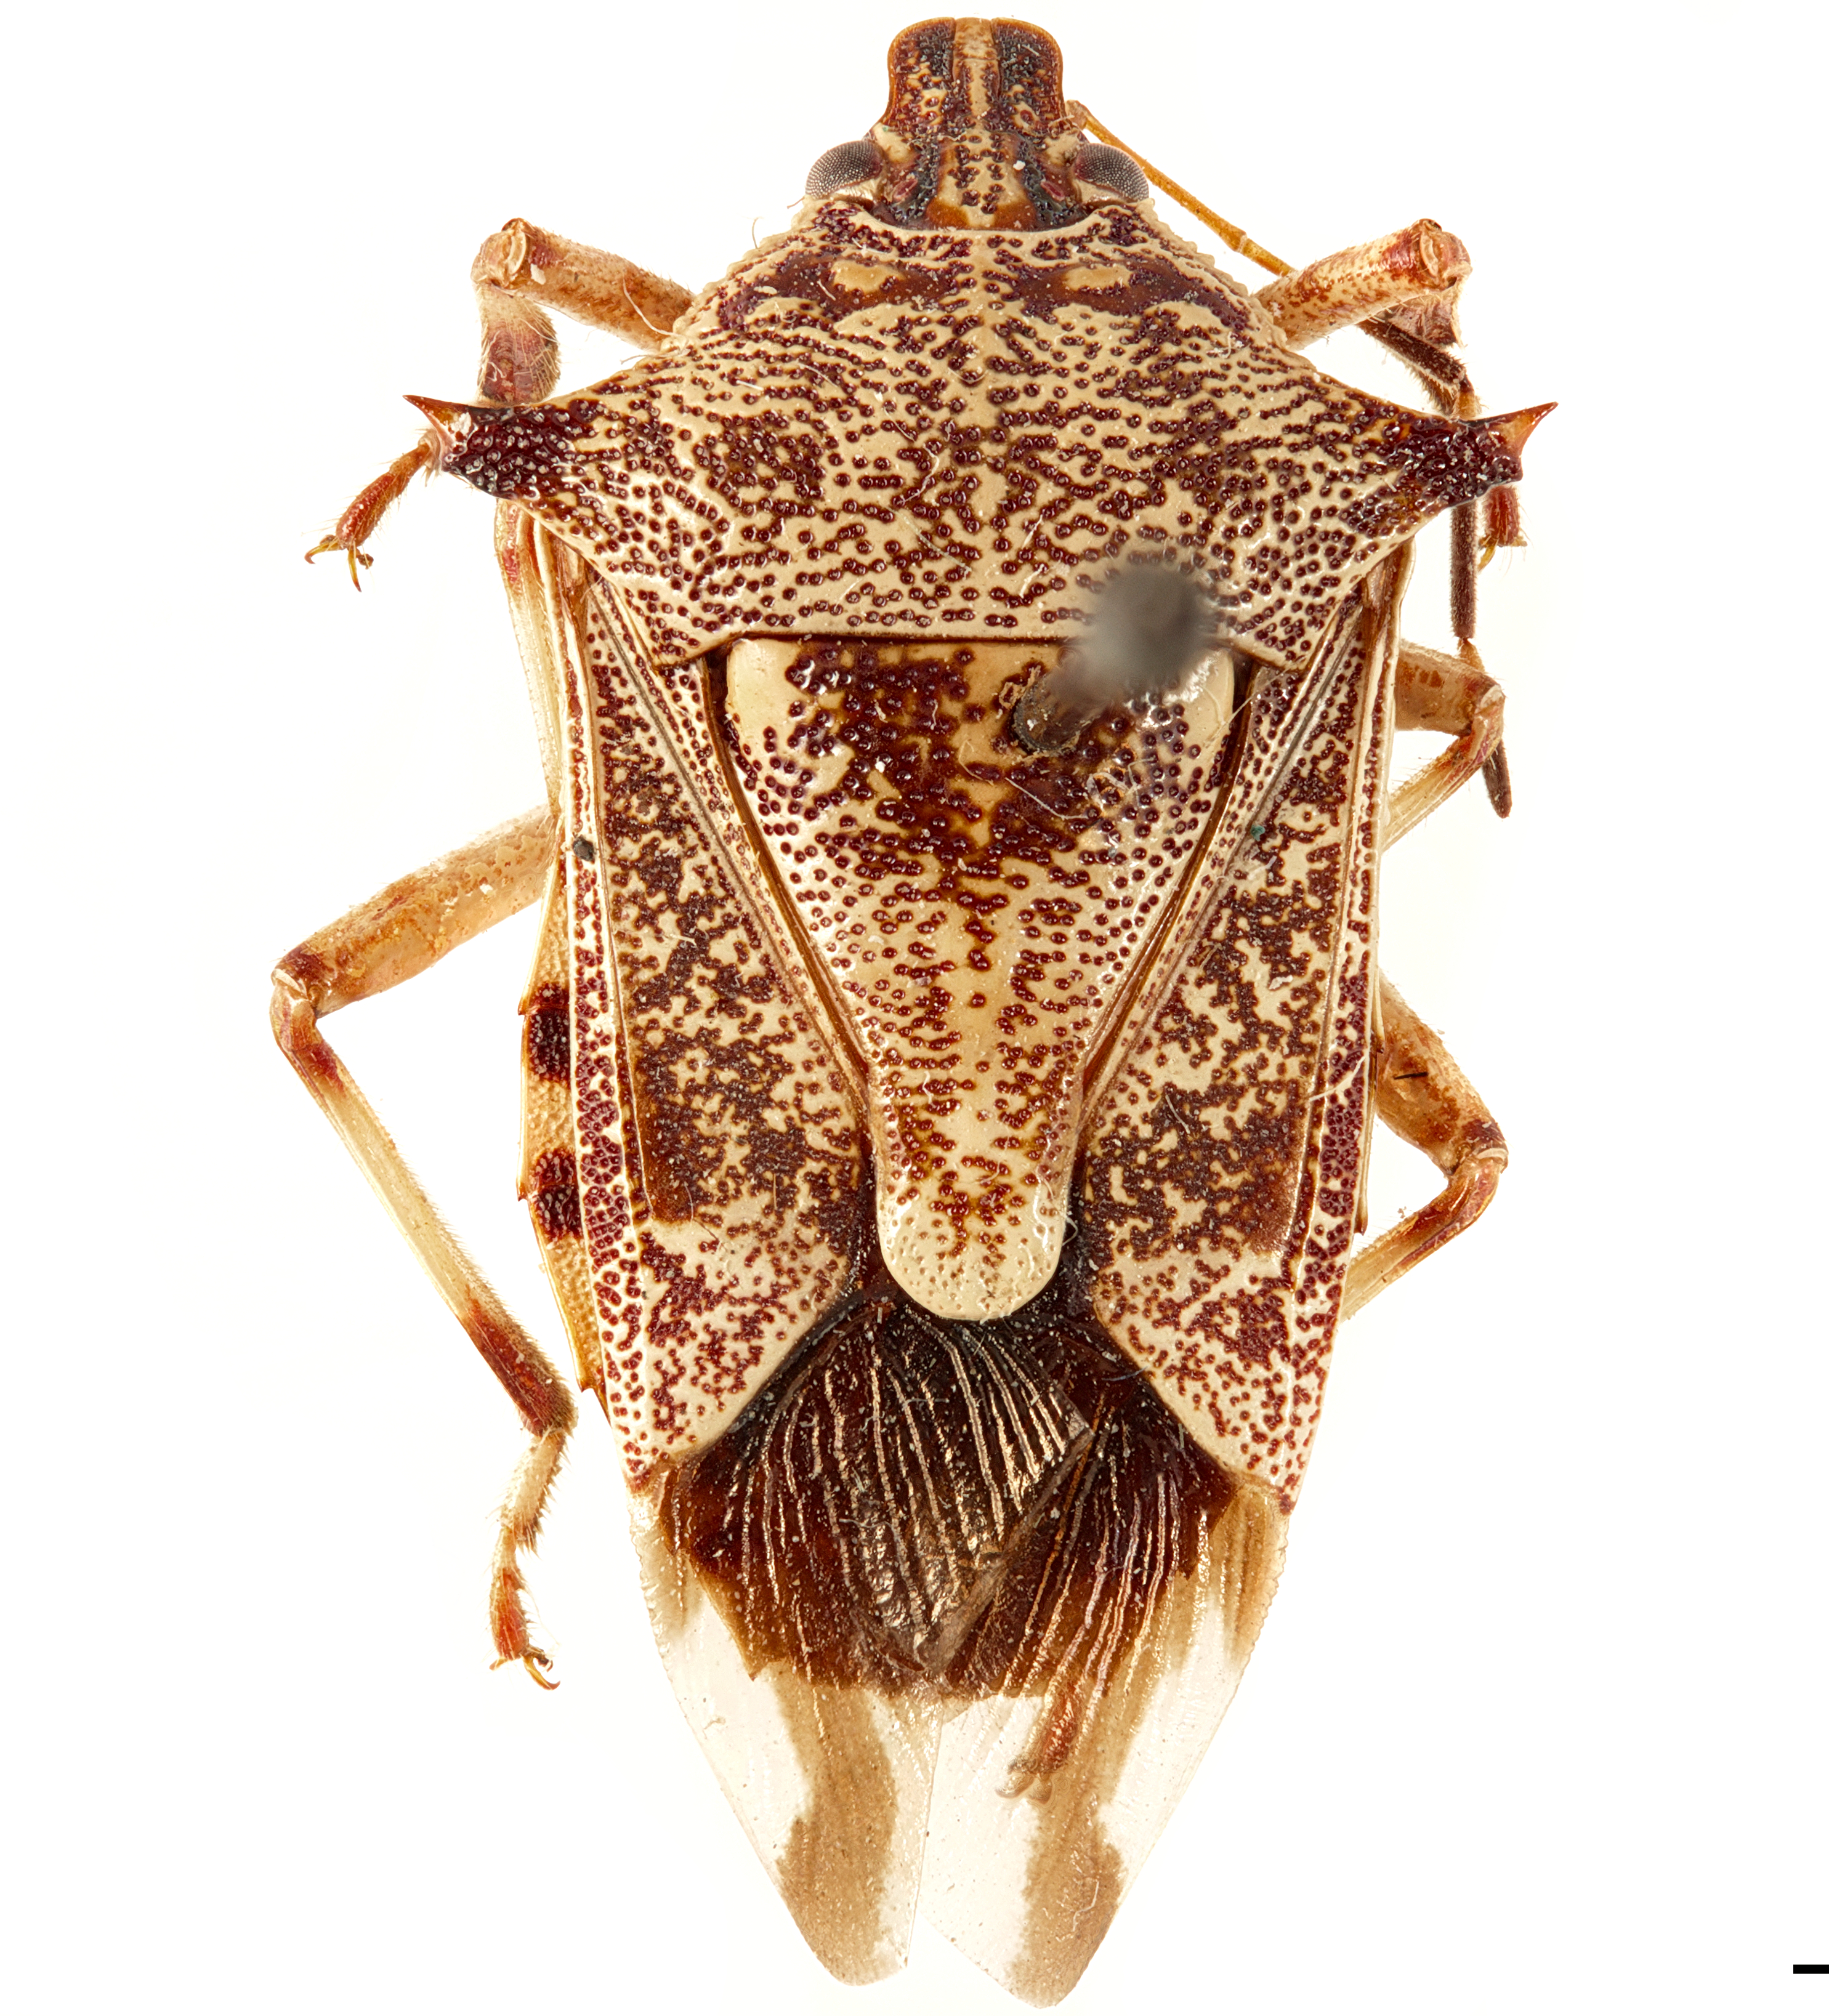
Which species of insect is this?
Cantheconidea tibialis
